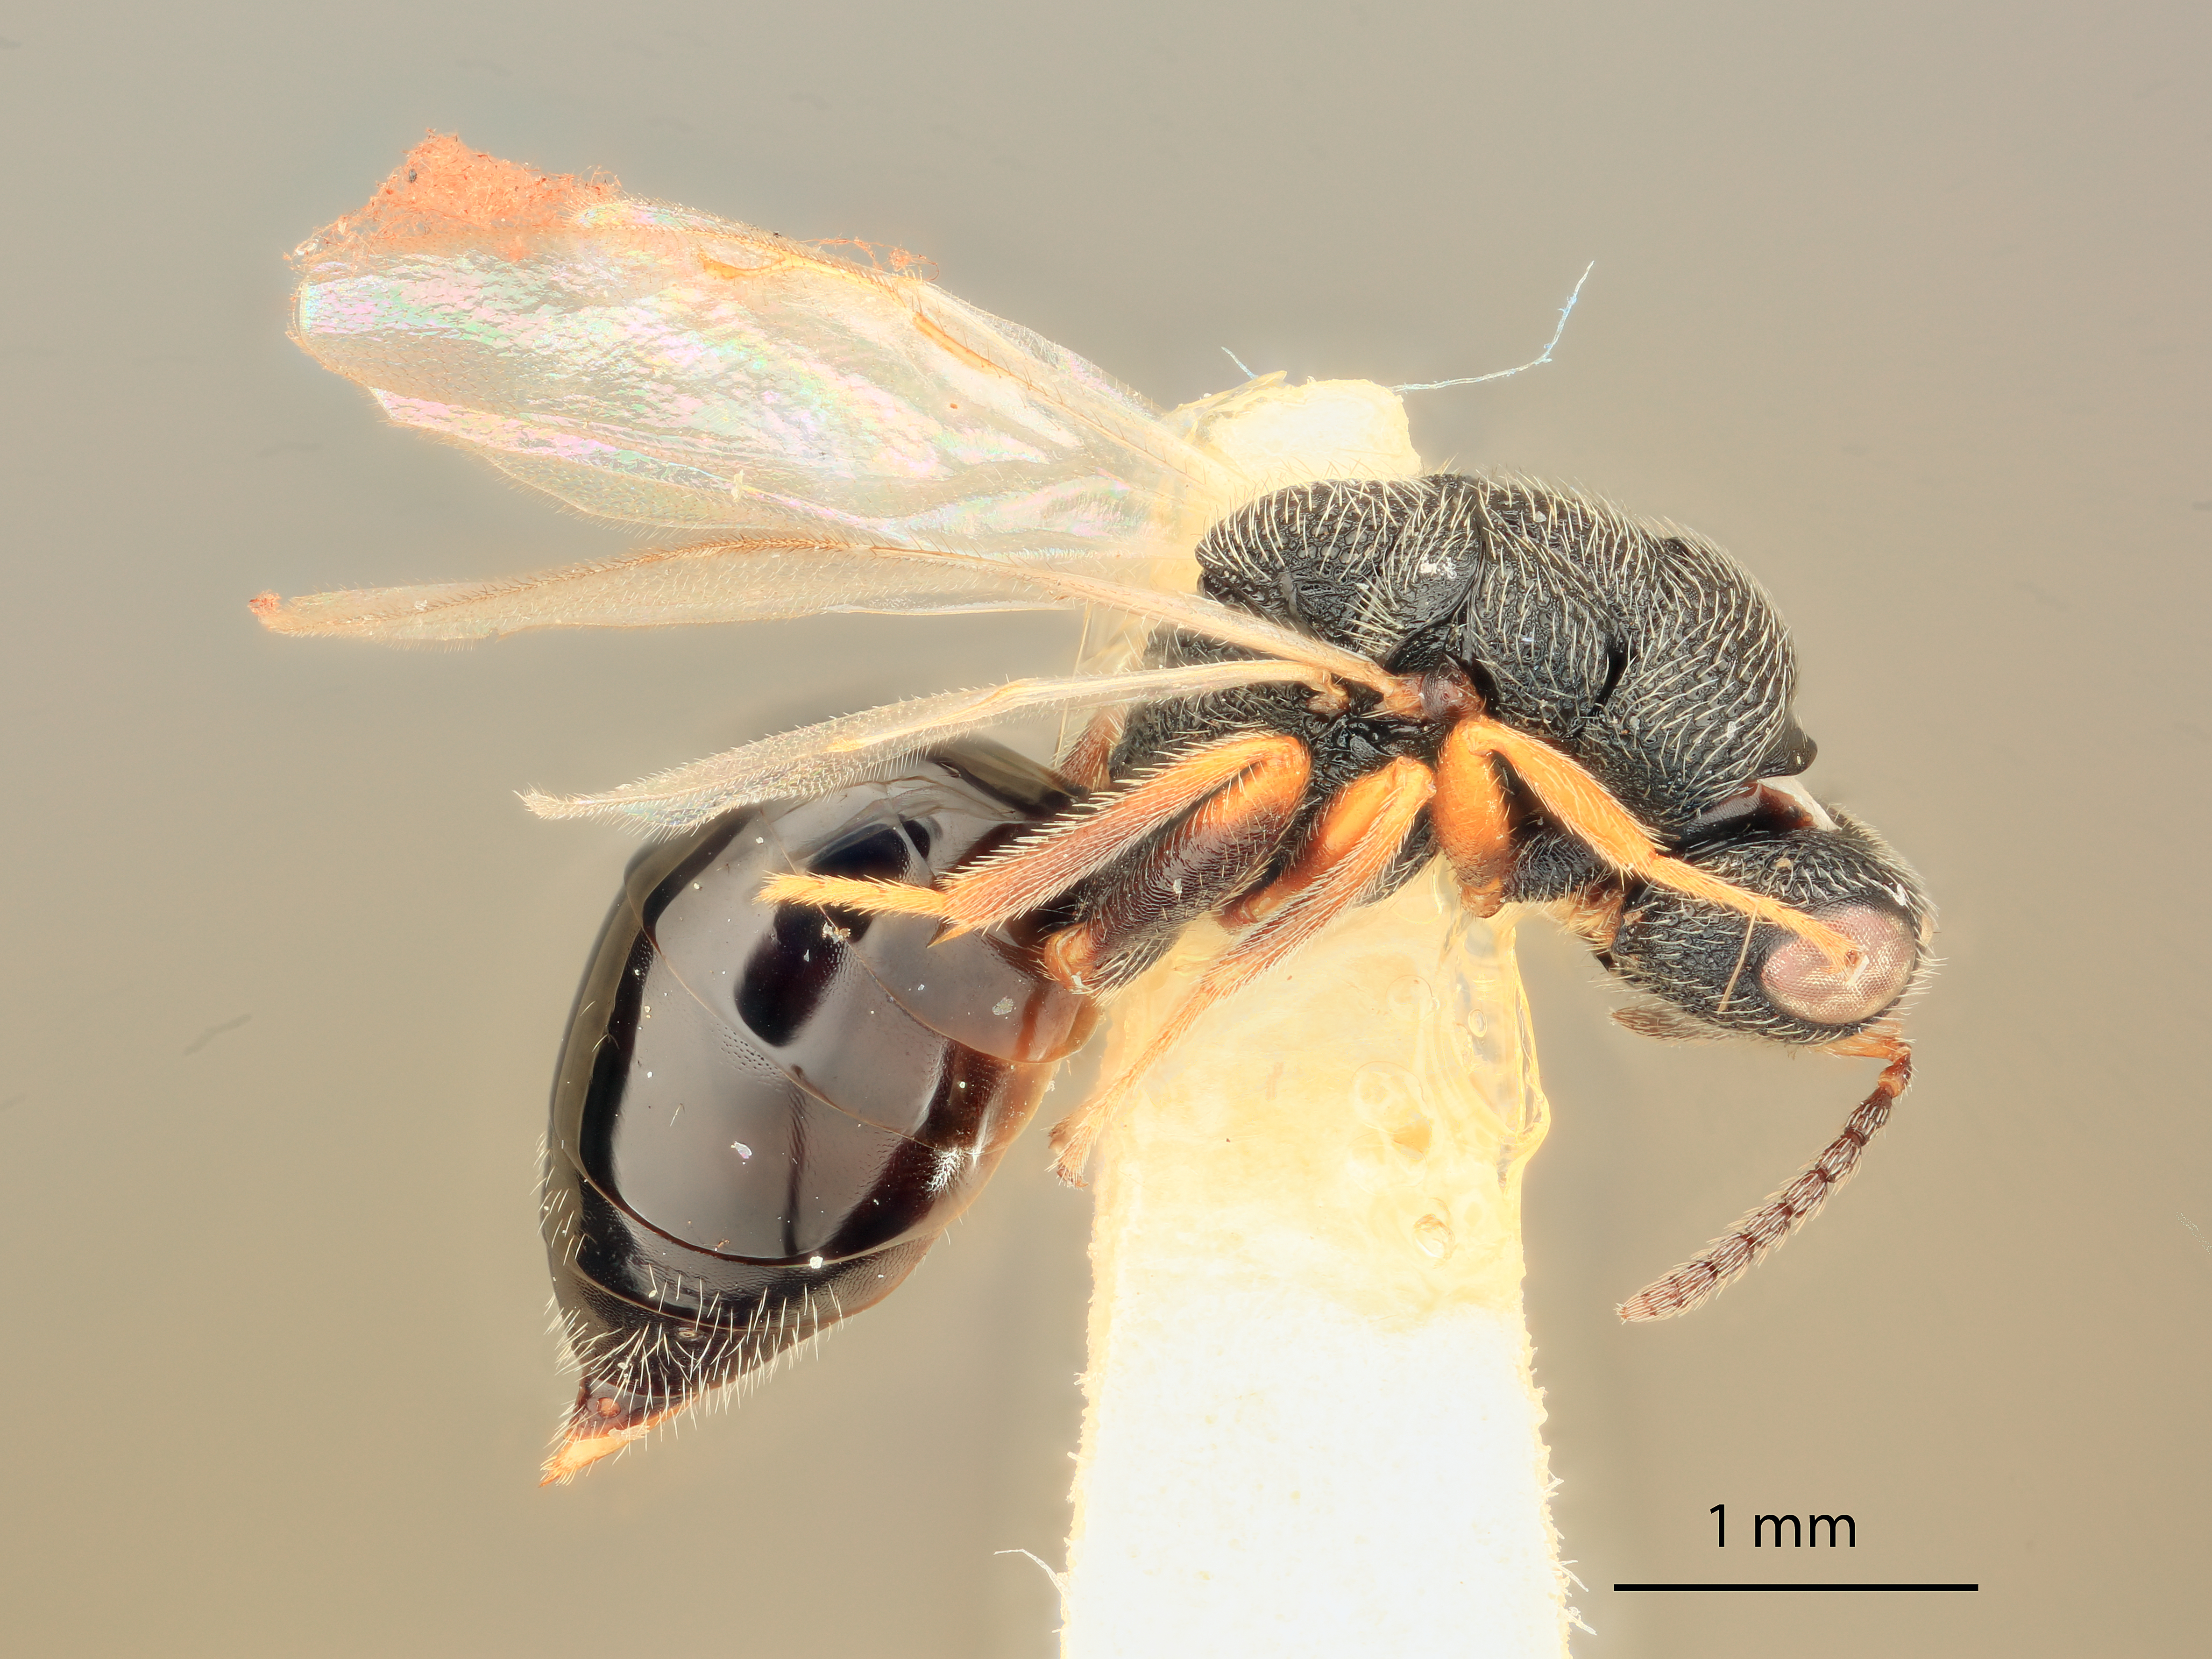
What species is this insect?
Eurytoma sciromatis
